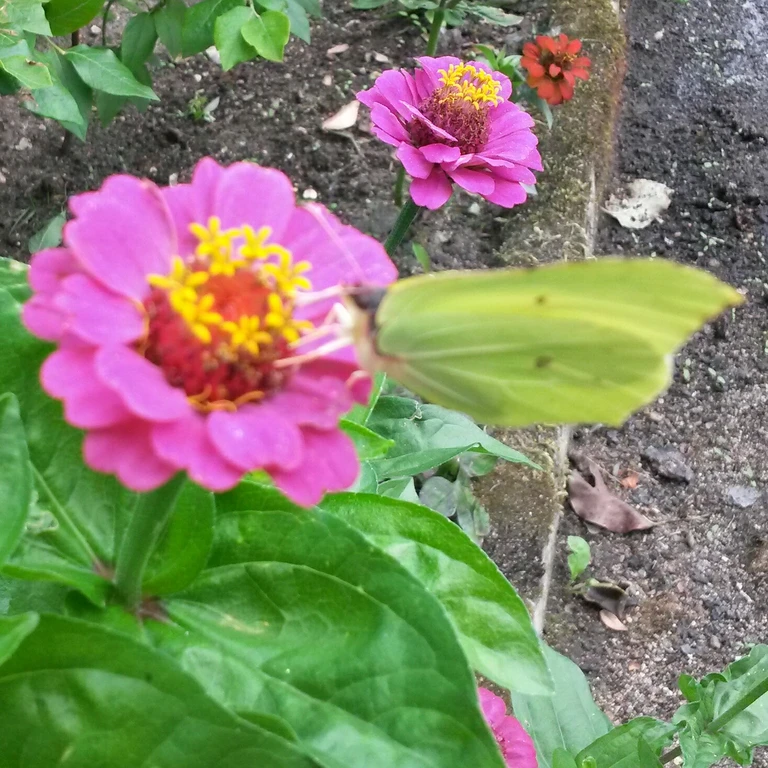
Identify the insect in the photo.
Gonepteryx rhamni
